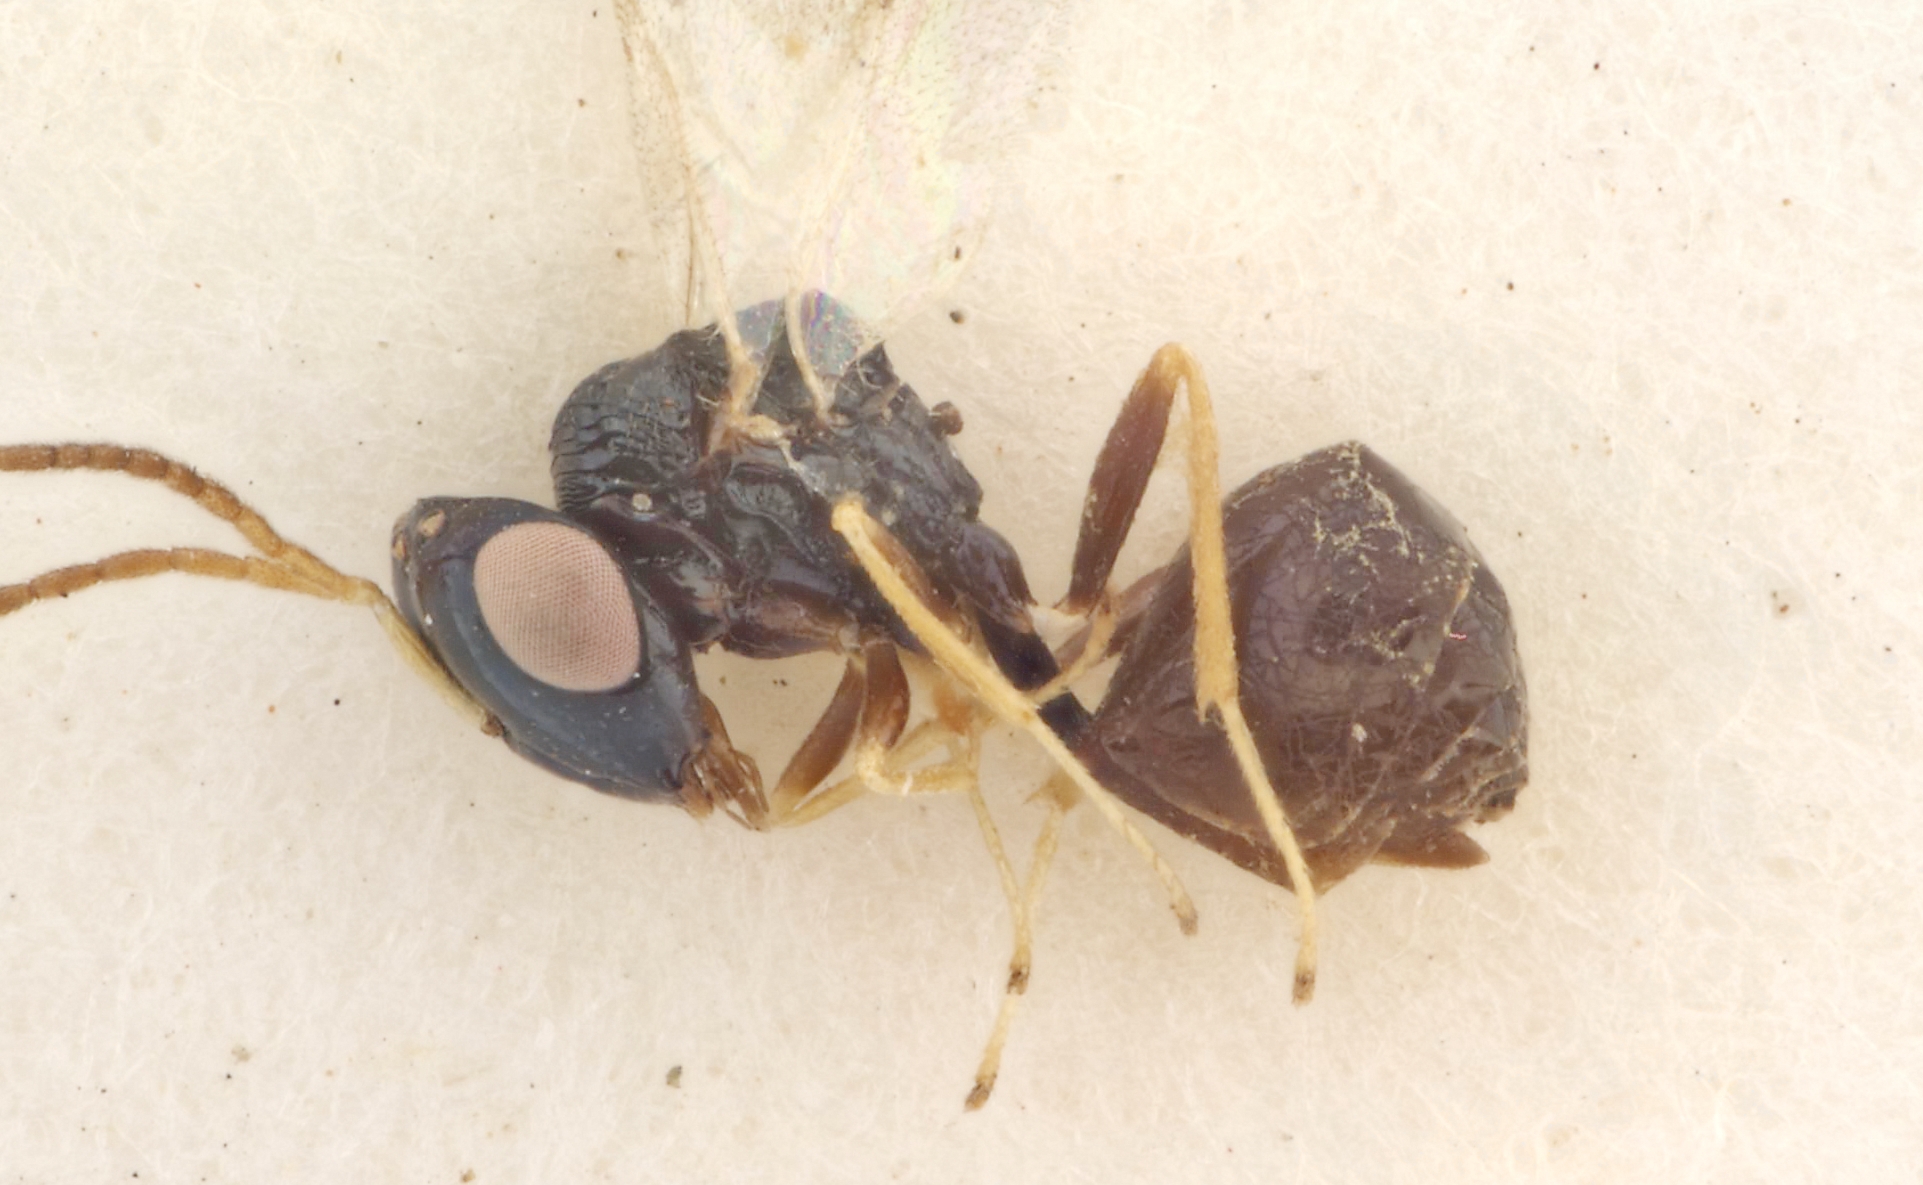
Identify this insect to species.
Orasema indica
